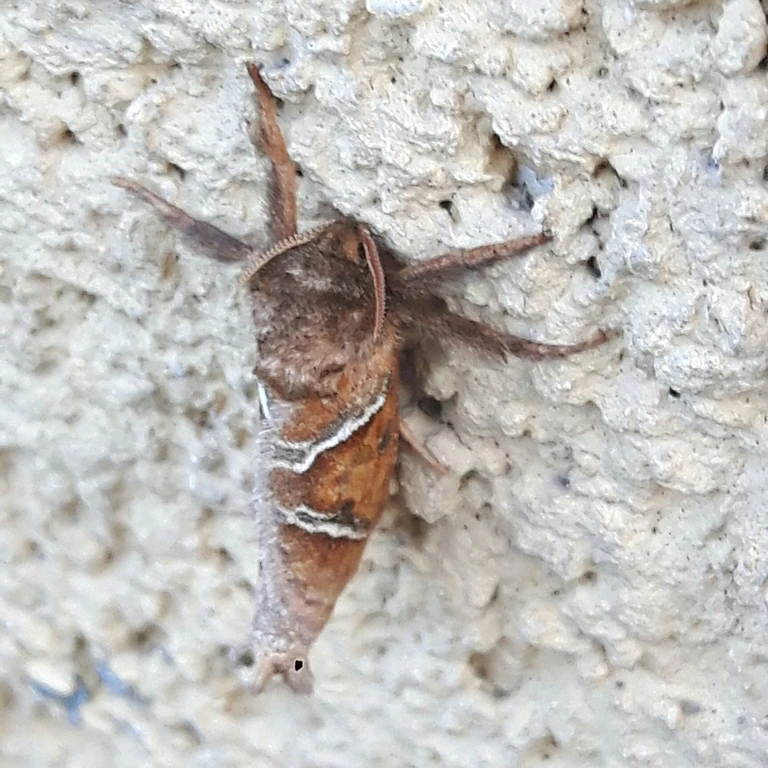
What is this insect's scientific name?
Triodia sylvina
